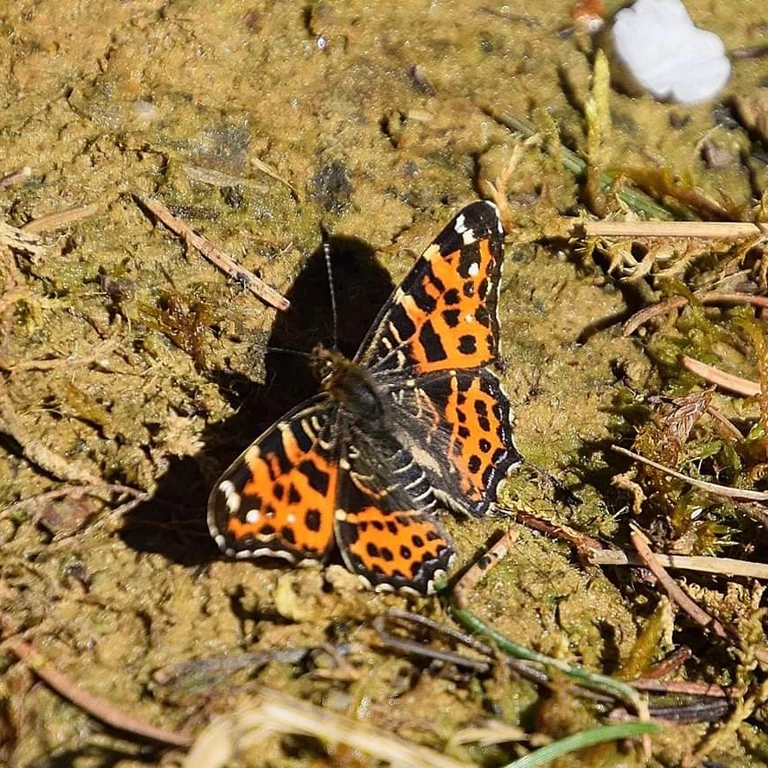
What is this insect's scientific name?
Araschnia levana
